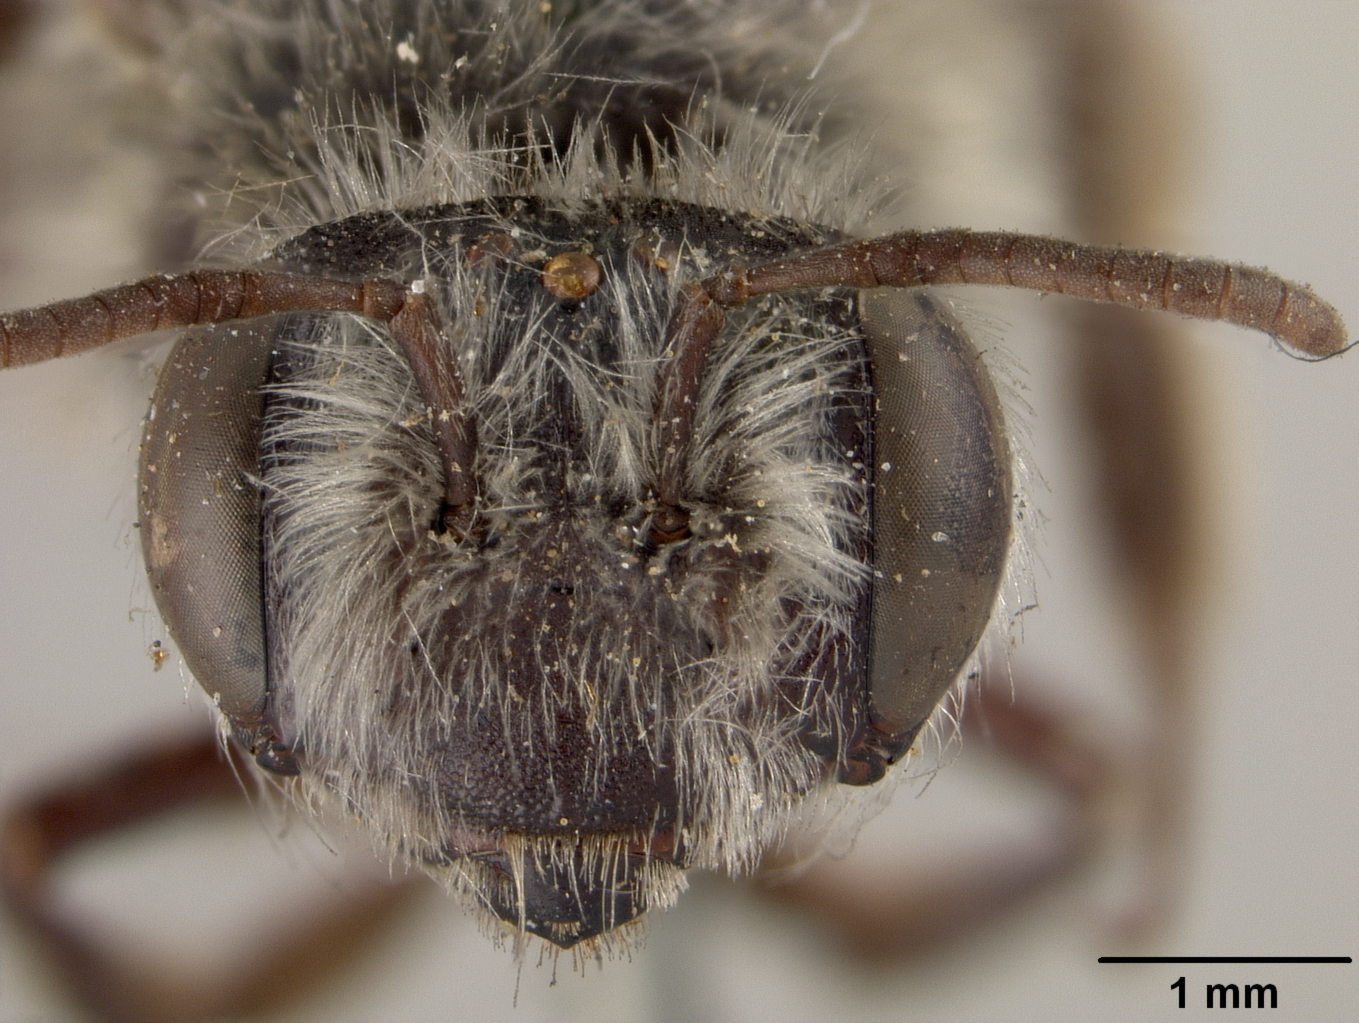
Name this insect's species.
Andrena cryptanthae
